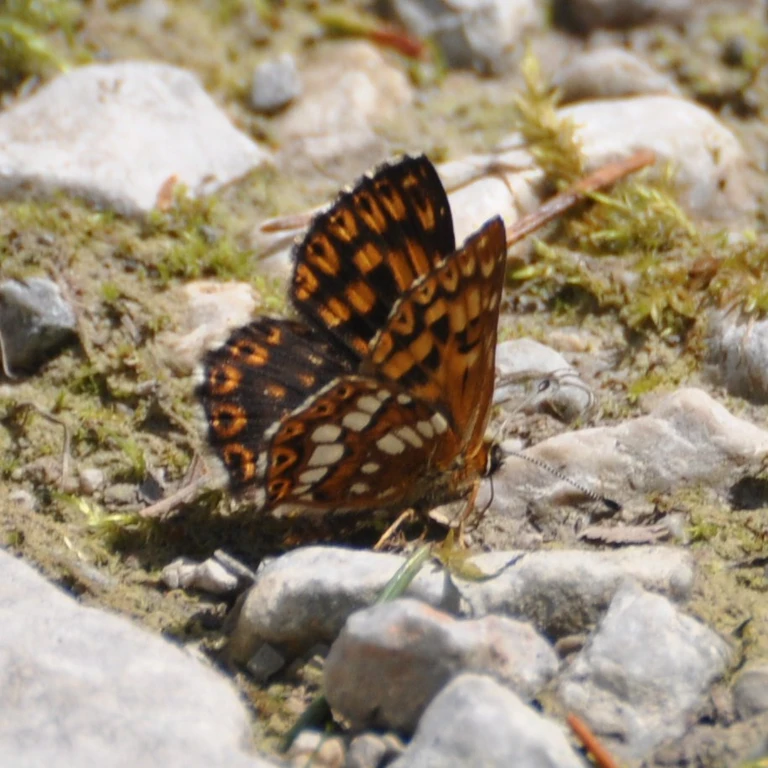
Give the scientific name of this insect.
Hamearis lucina
